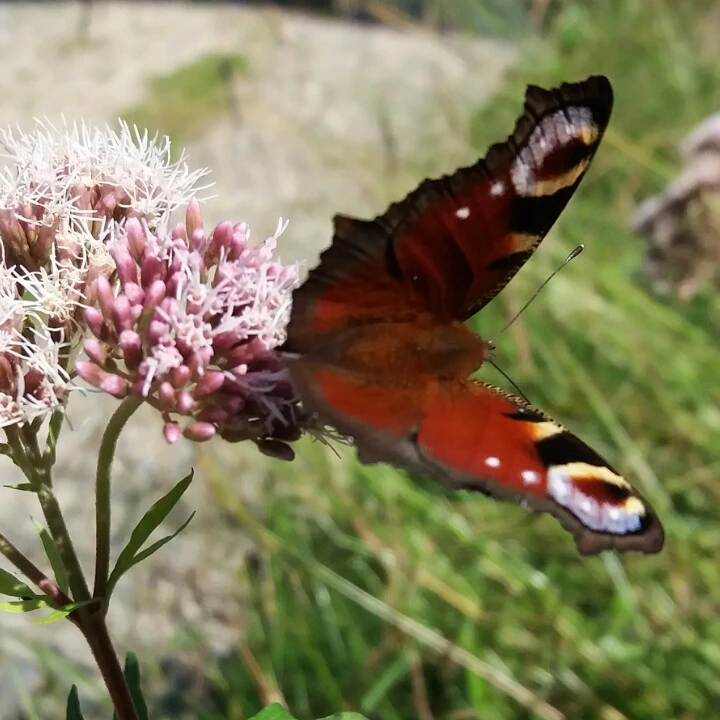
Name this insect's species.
Aglais io
